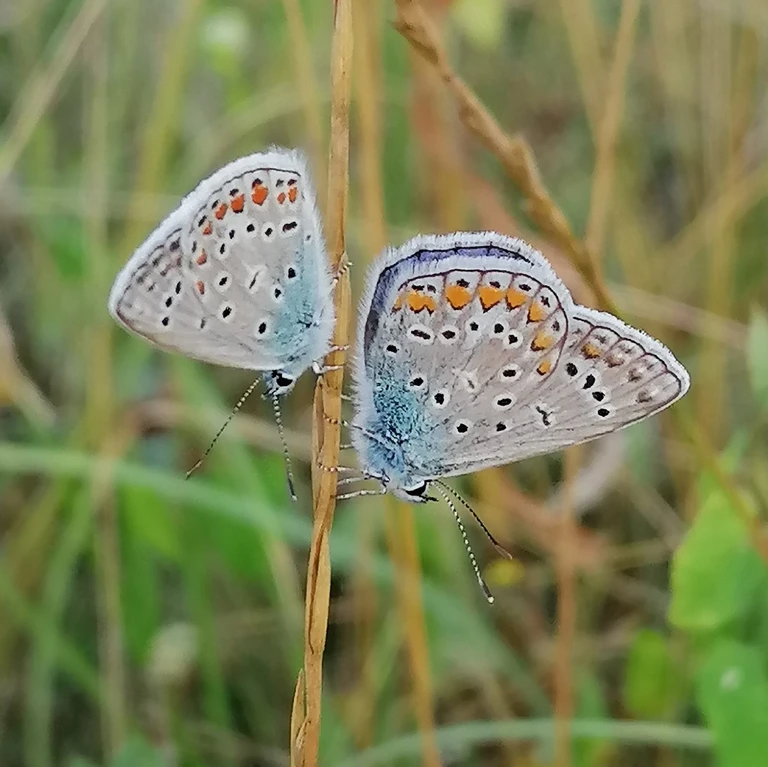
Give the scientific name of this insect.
Polyommatus icarus
